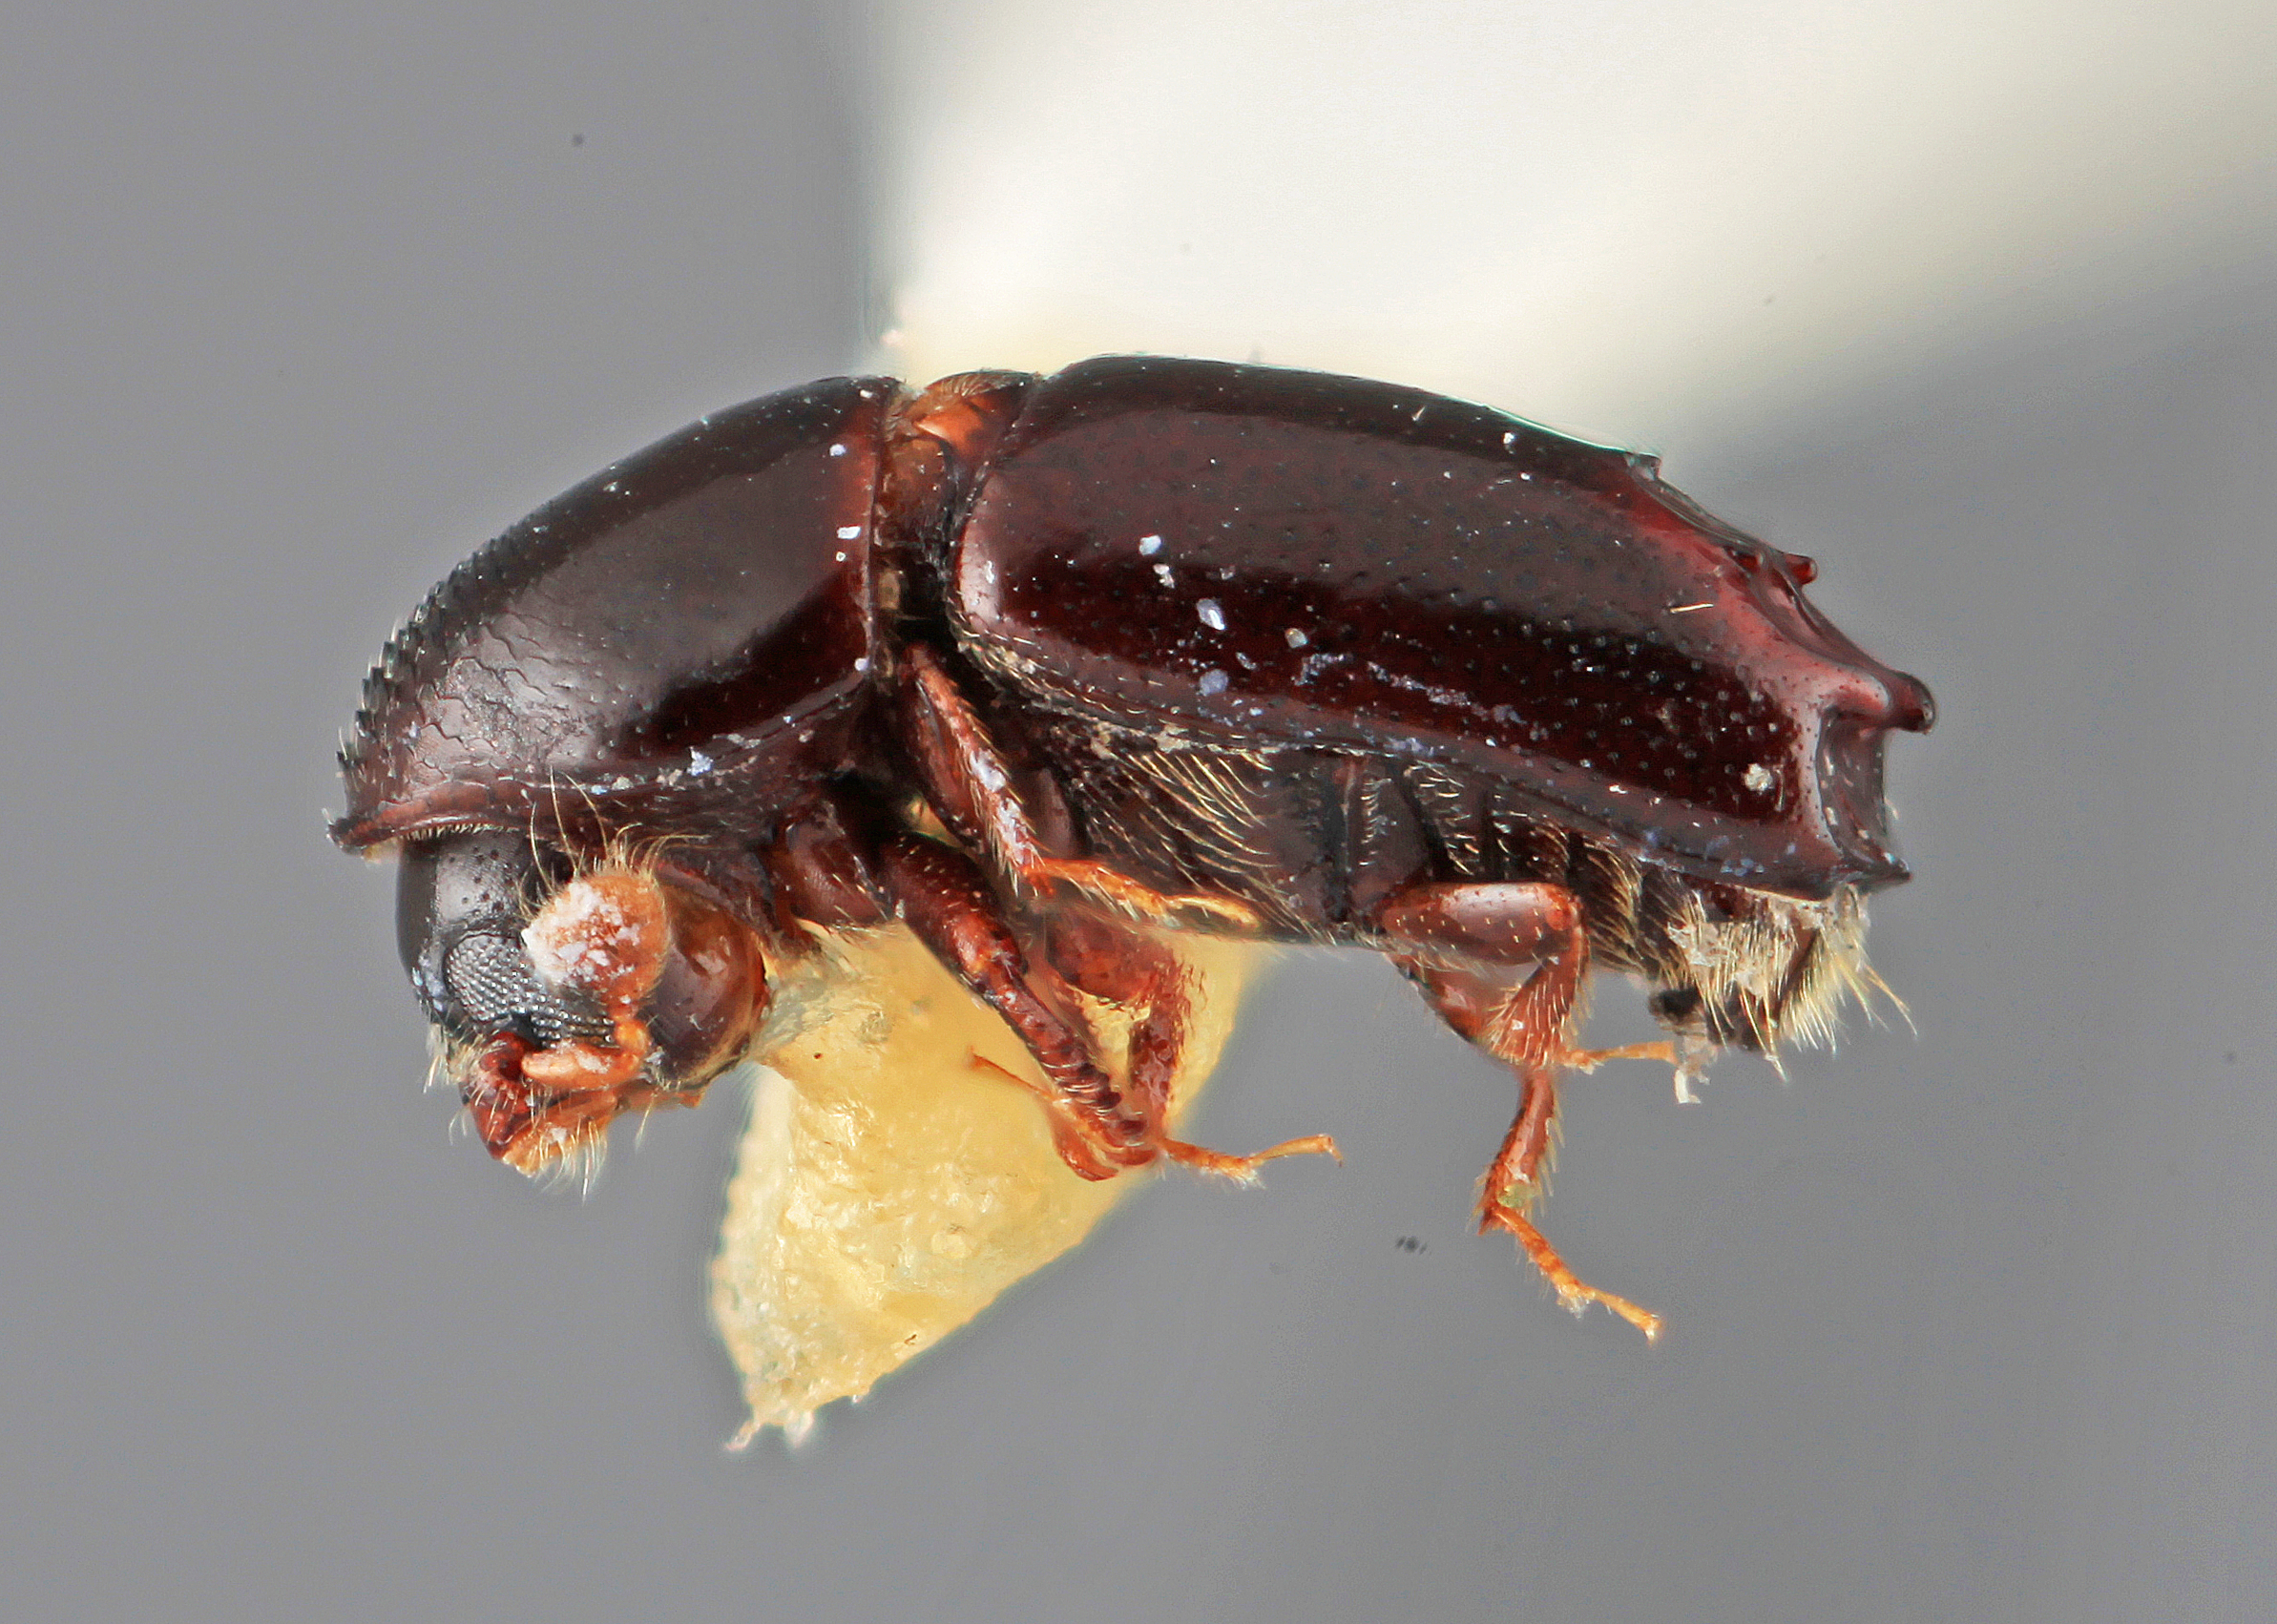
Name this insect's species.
Tricolus scitulus
